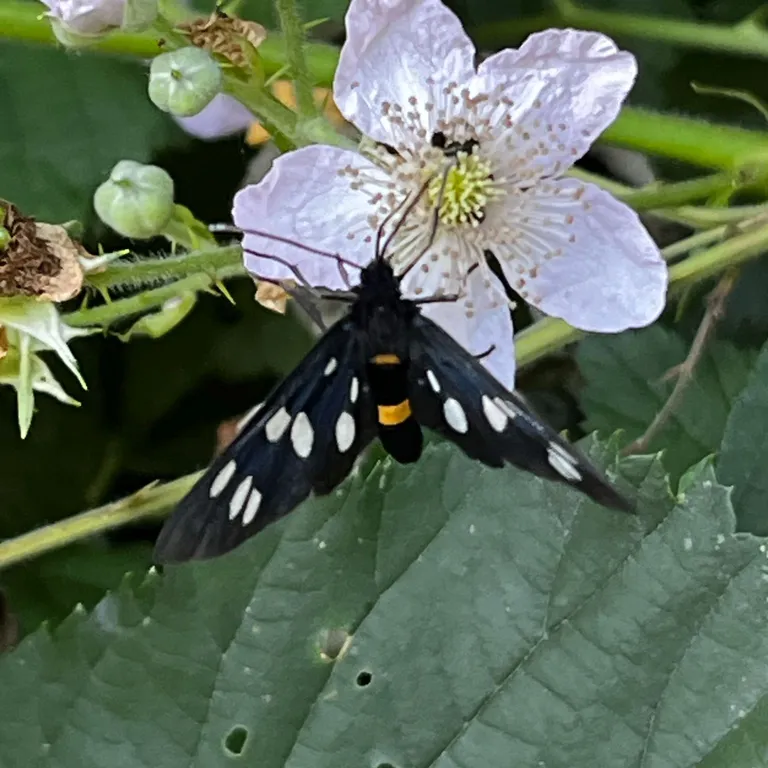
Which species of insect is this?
Amata phegea
